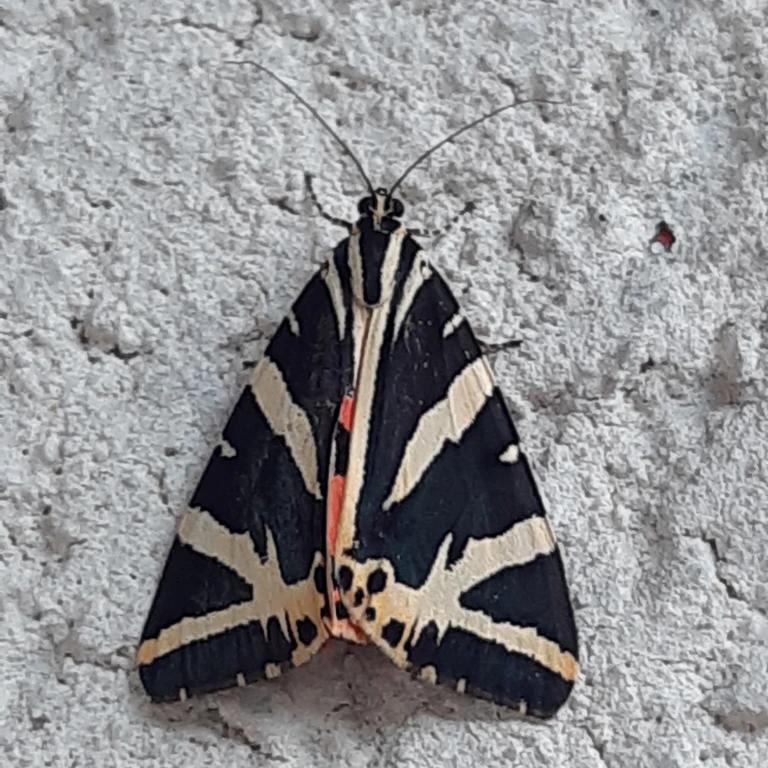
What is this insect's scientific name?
Euplagia quadripunctaria
